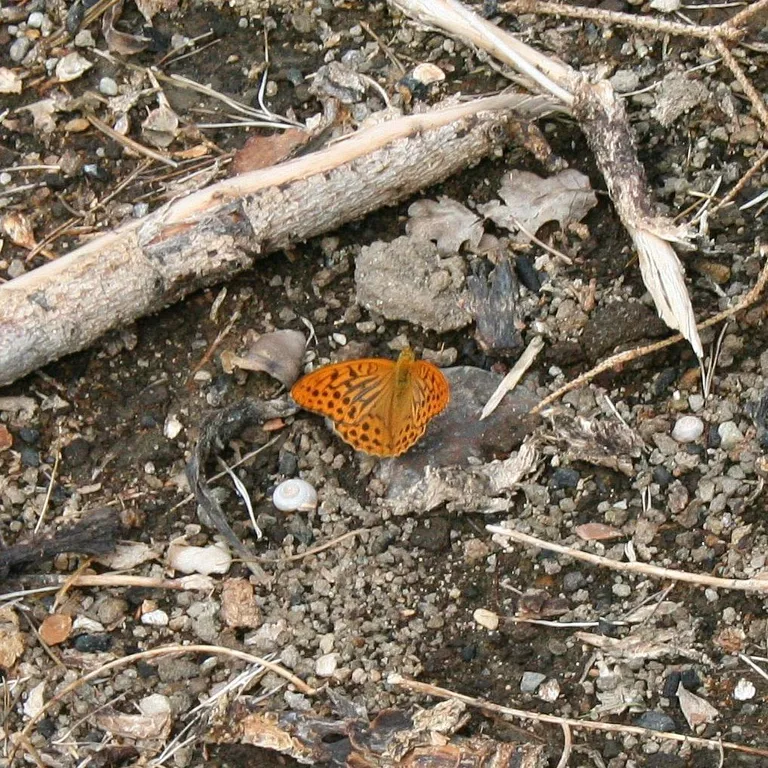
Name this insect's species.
Argynnis paphia
